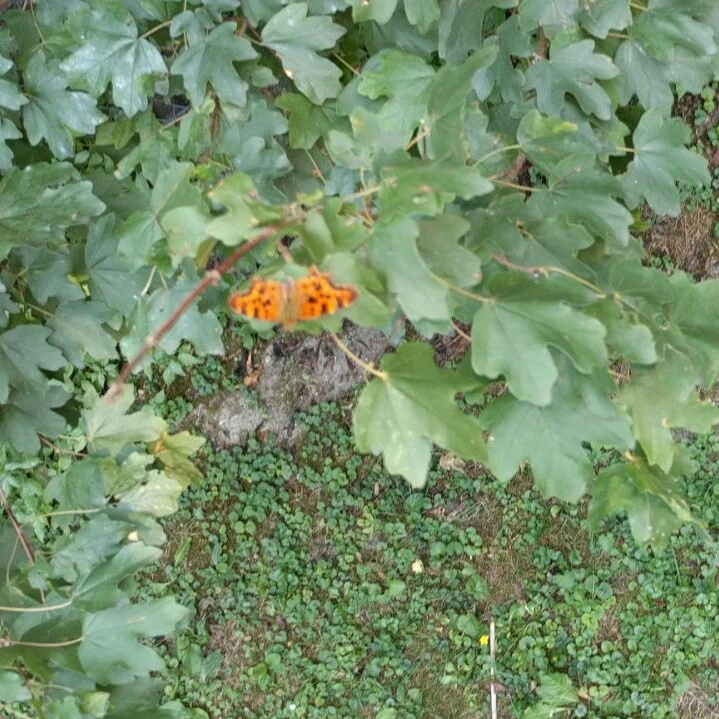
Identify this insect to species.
Polygonia c-album
